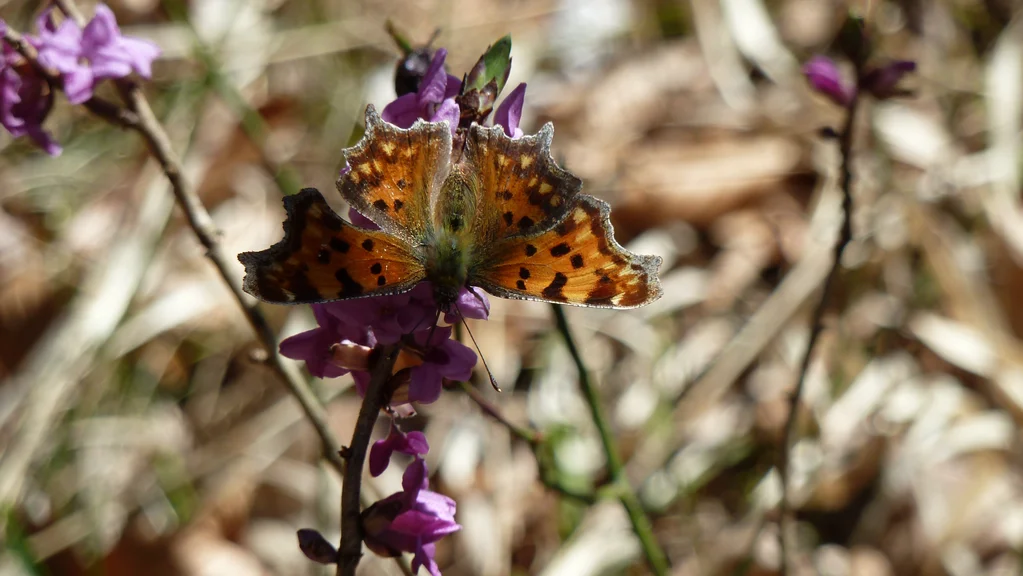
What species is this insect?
Polygonia c-album
